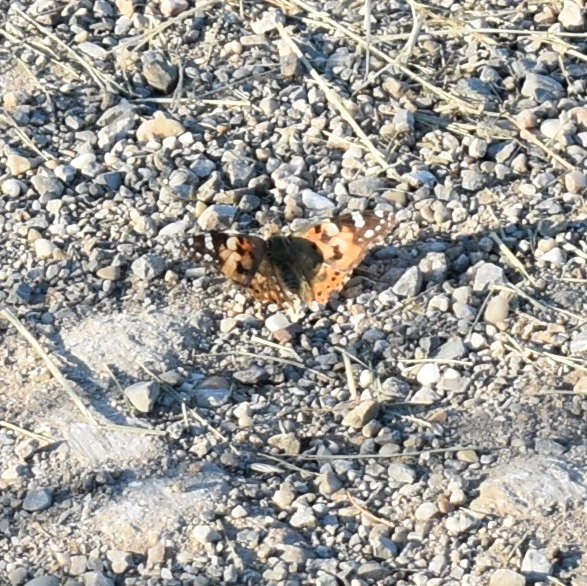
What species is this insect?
Vanessa cardui
